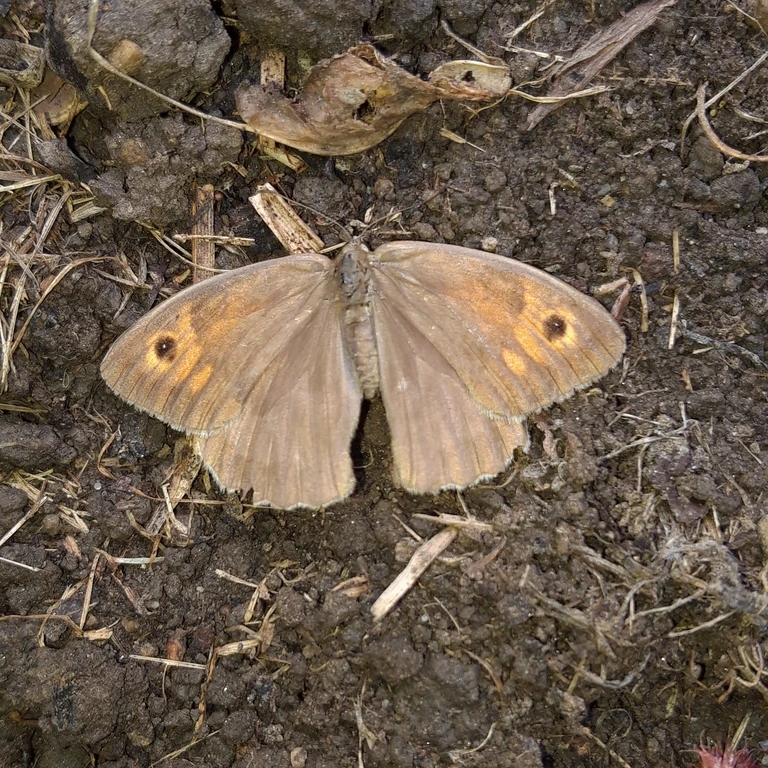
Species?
Maniola jurtina
